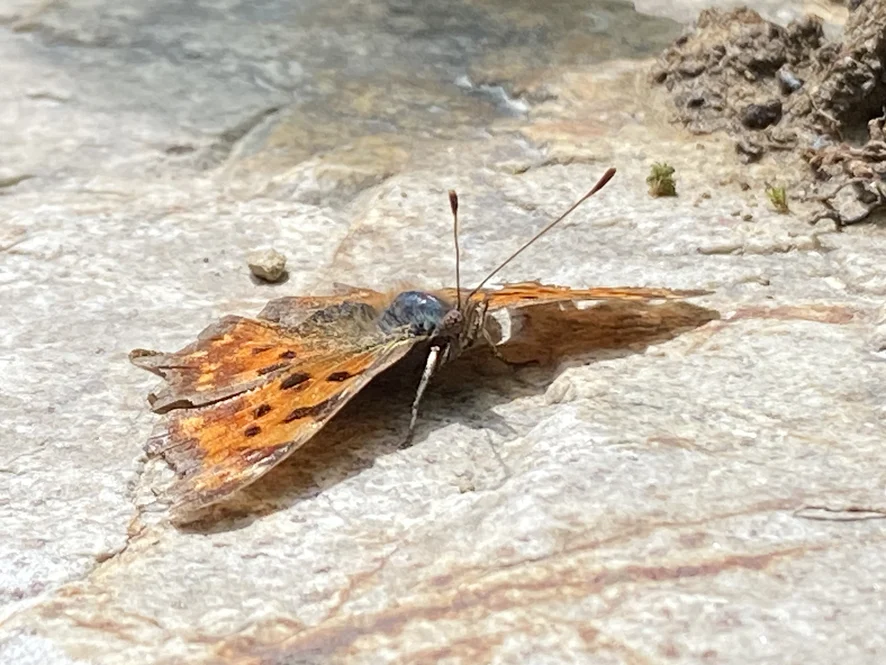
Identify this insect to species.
Polygonia c-album
